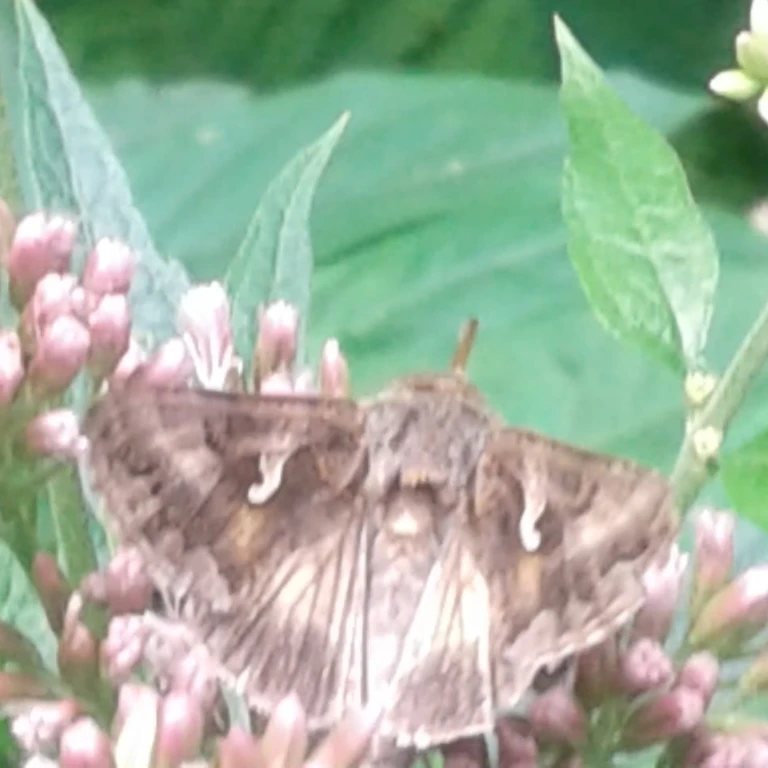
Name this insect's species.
Autographa gamma
